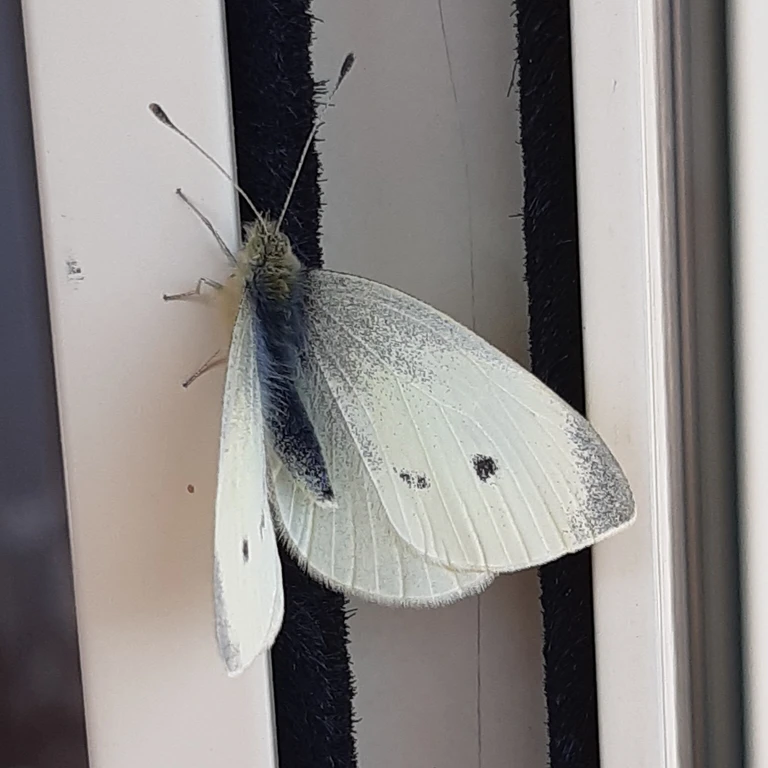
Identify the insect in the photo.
Pieris rapae
